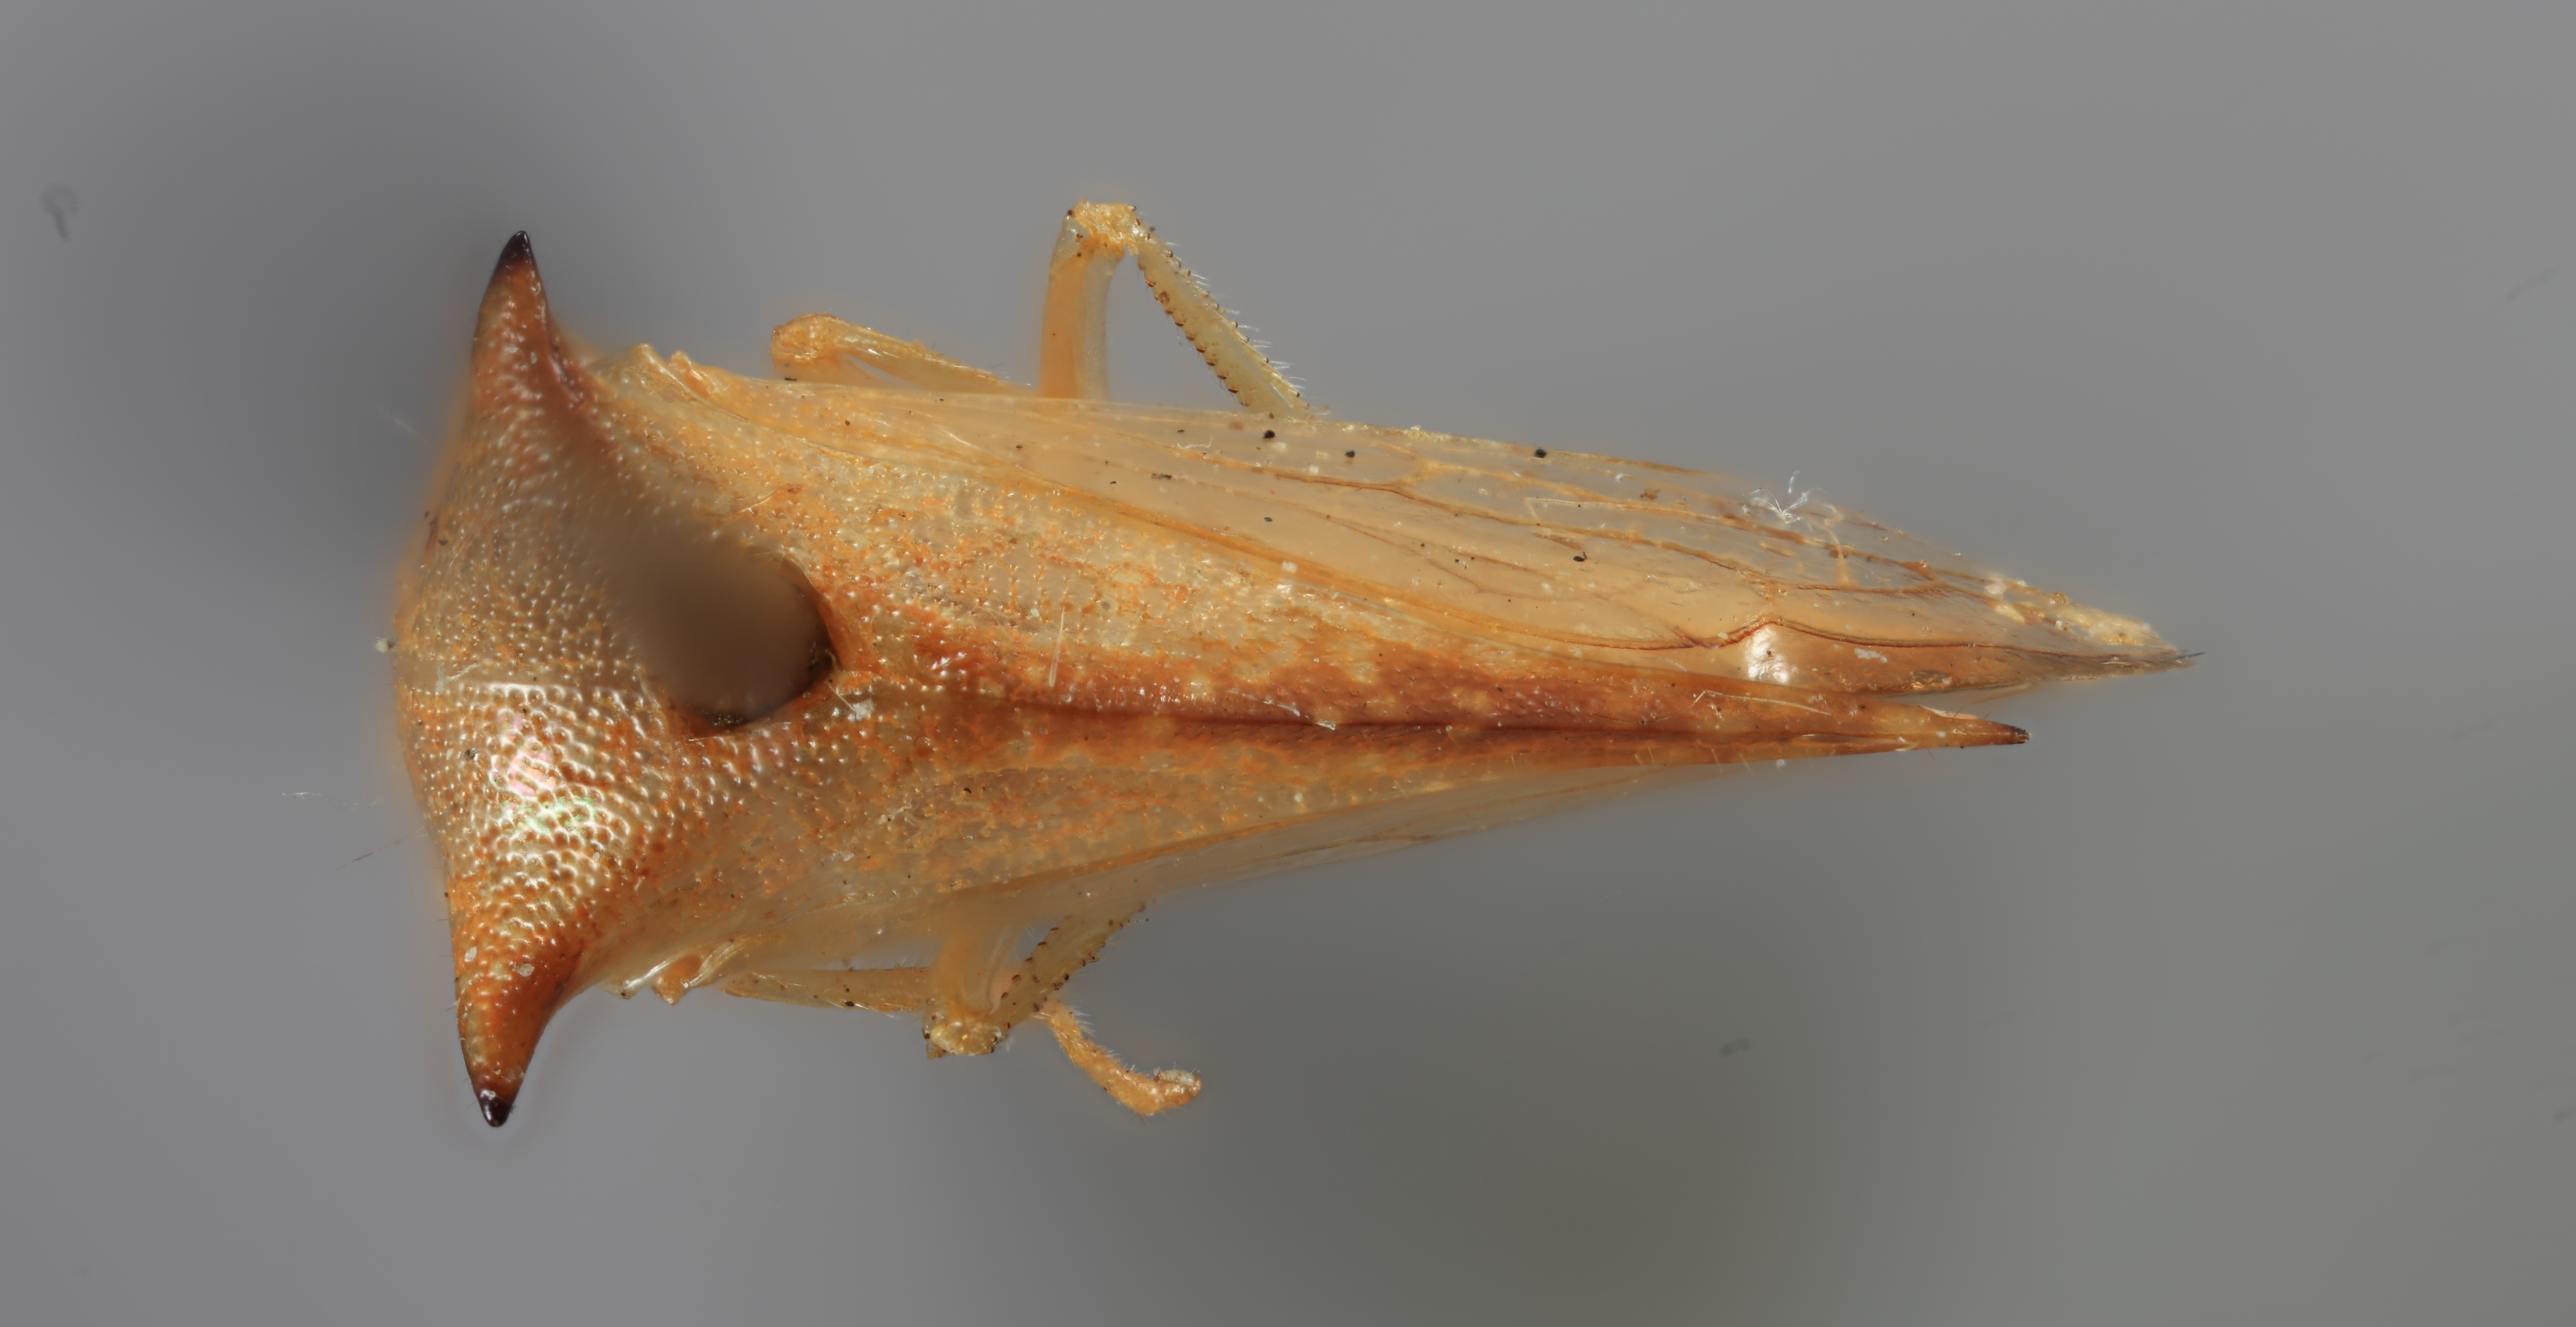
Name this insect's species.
Ceresa militaris
